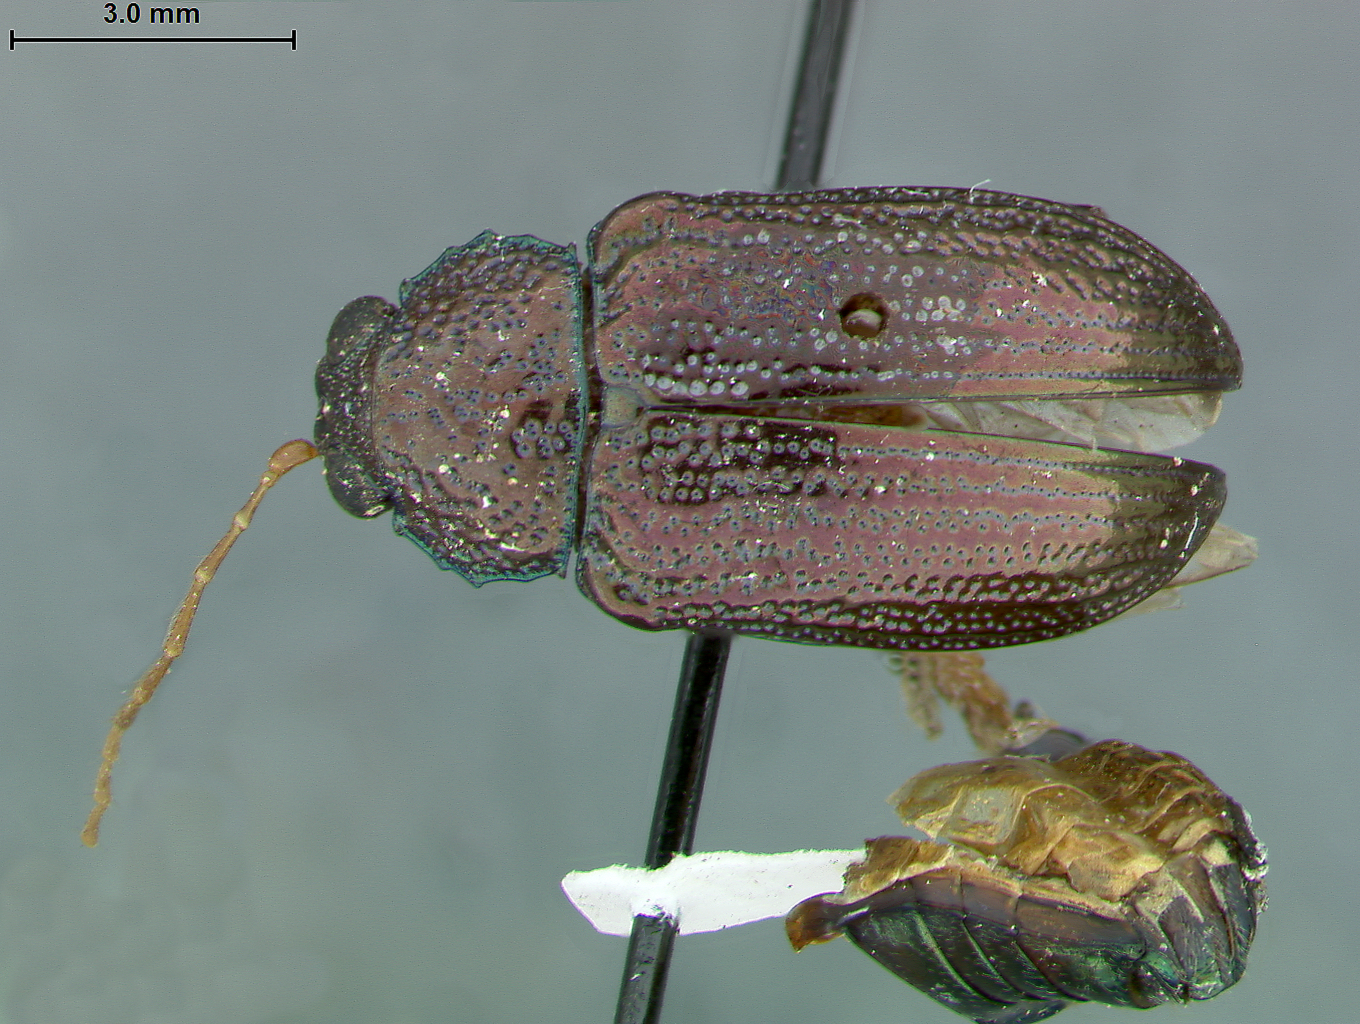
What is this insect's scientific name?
Colaspis flavantenna
